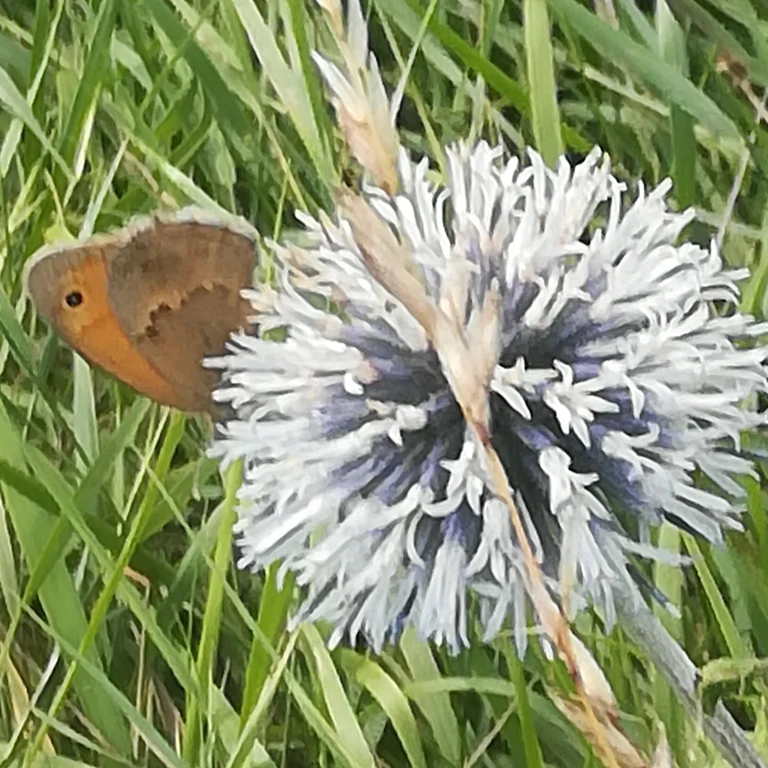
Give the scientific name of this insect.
Coenonympha pamphilus
